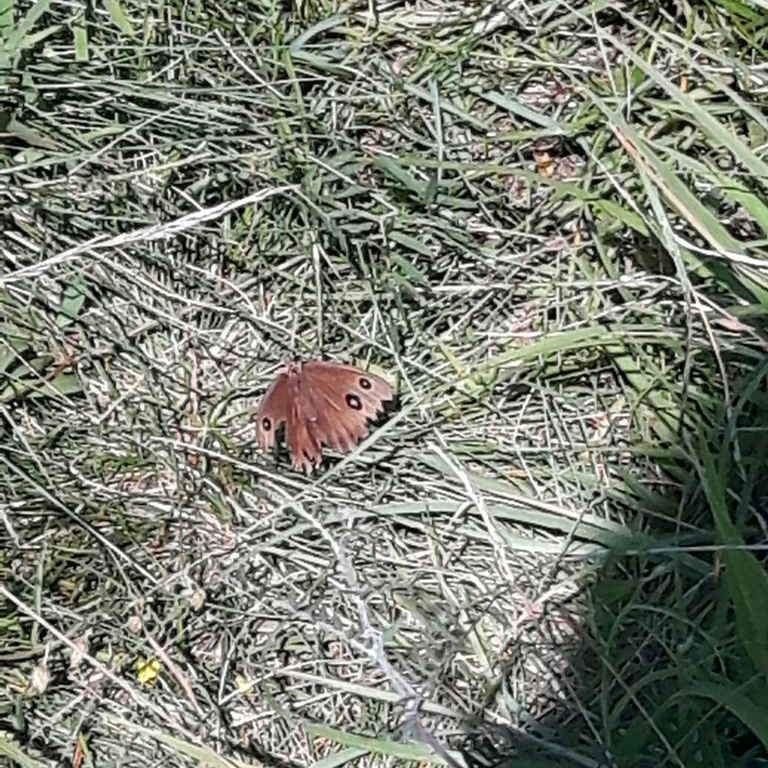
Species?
Minois dryas
